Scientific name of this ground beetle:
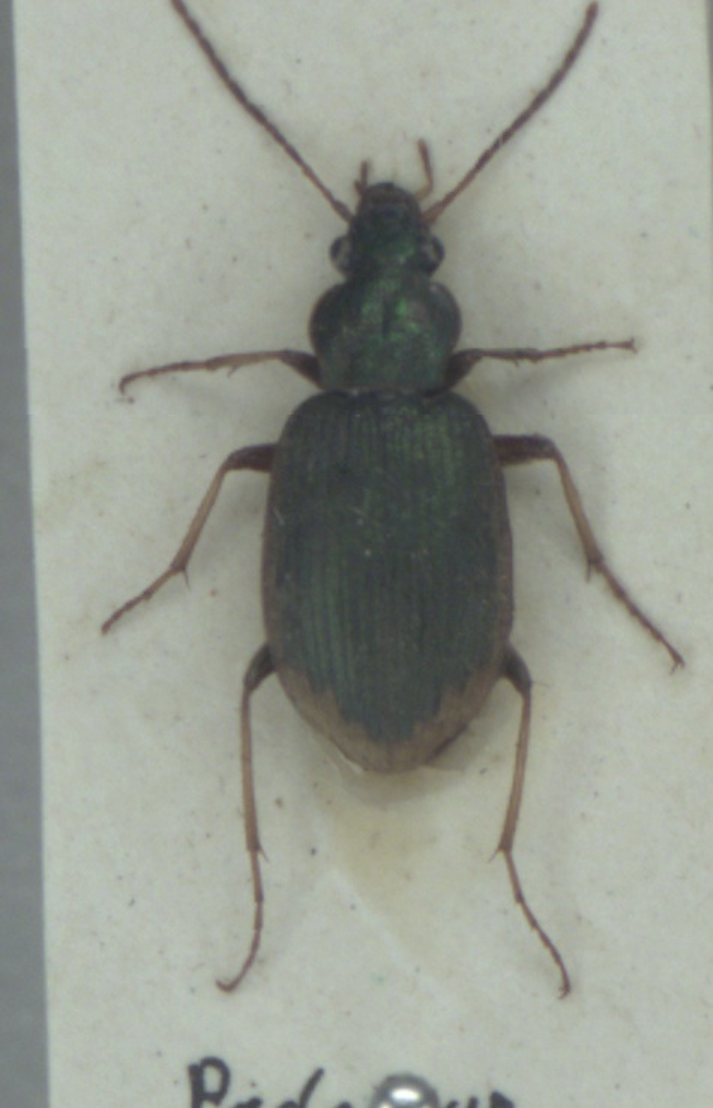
Chlaenius vestitus
